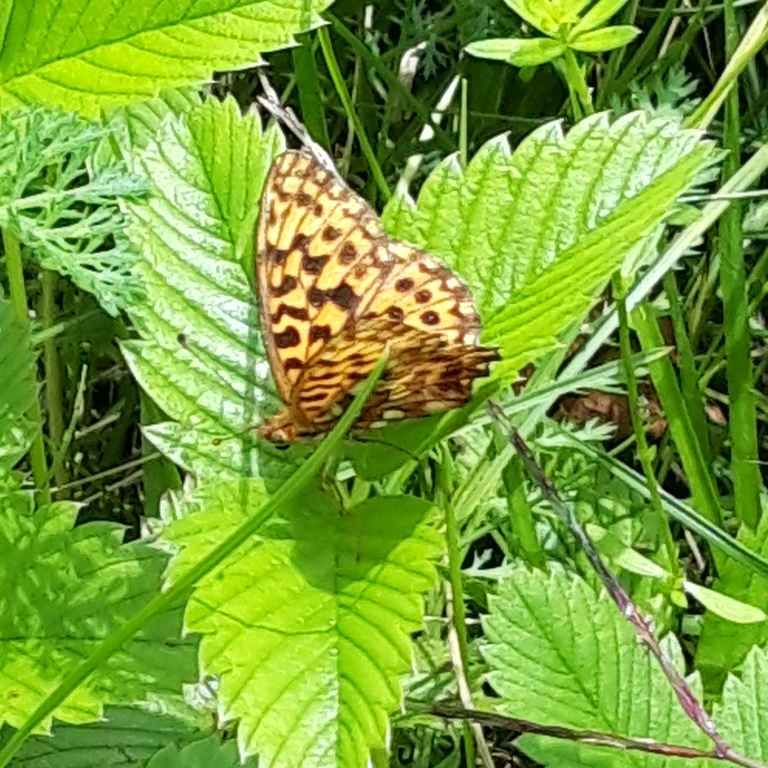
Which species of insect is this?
Boloria dia
